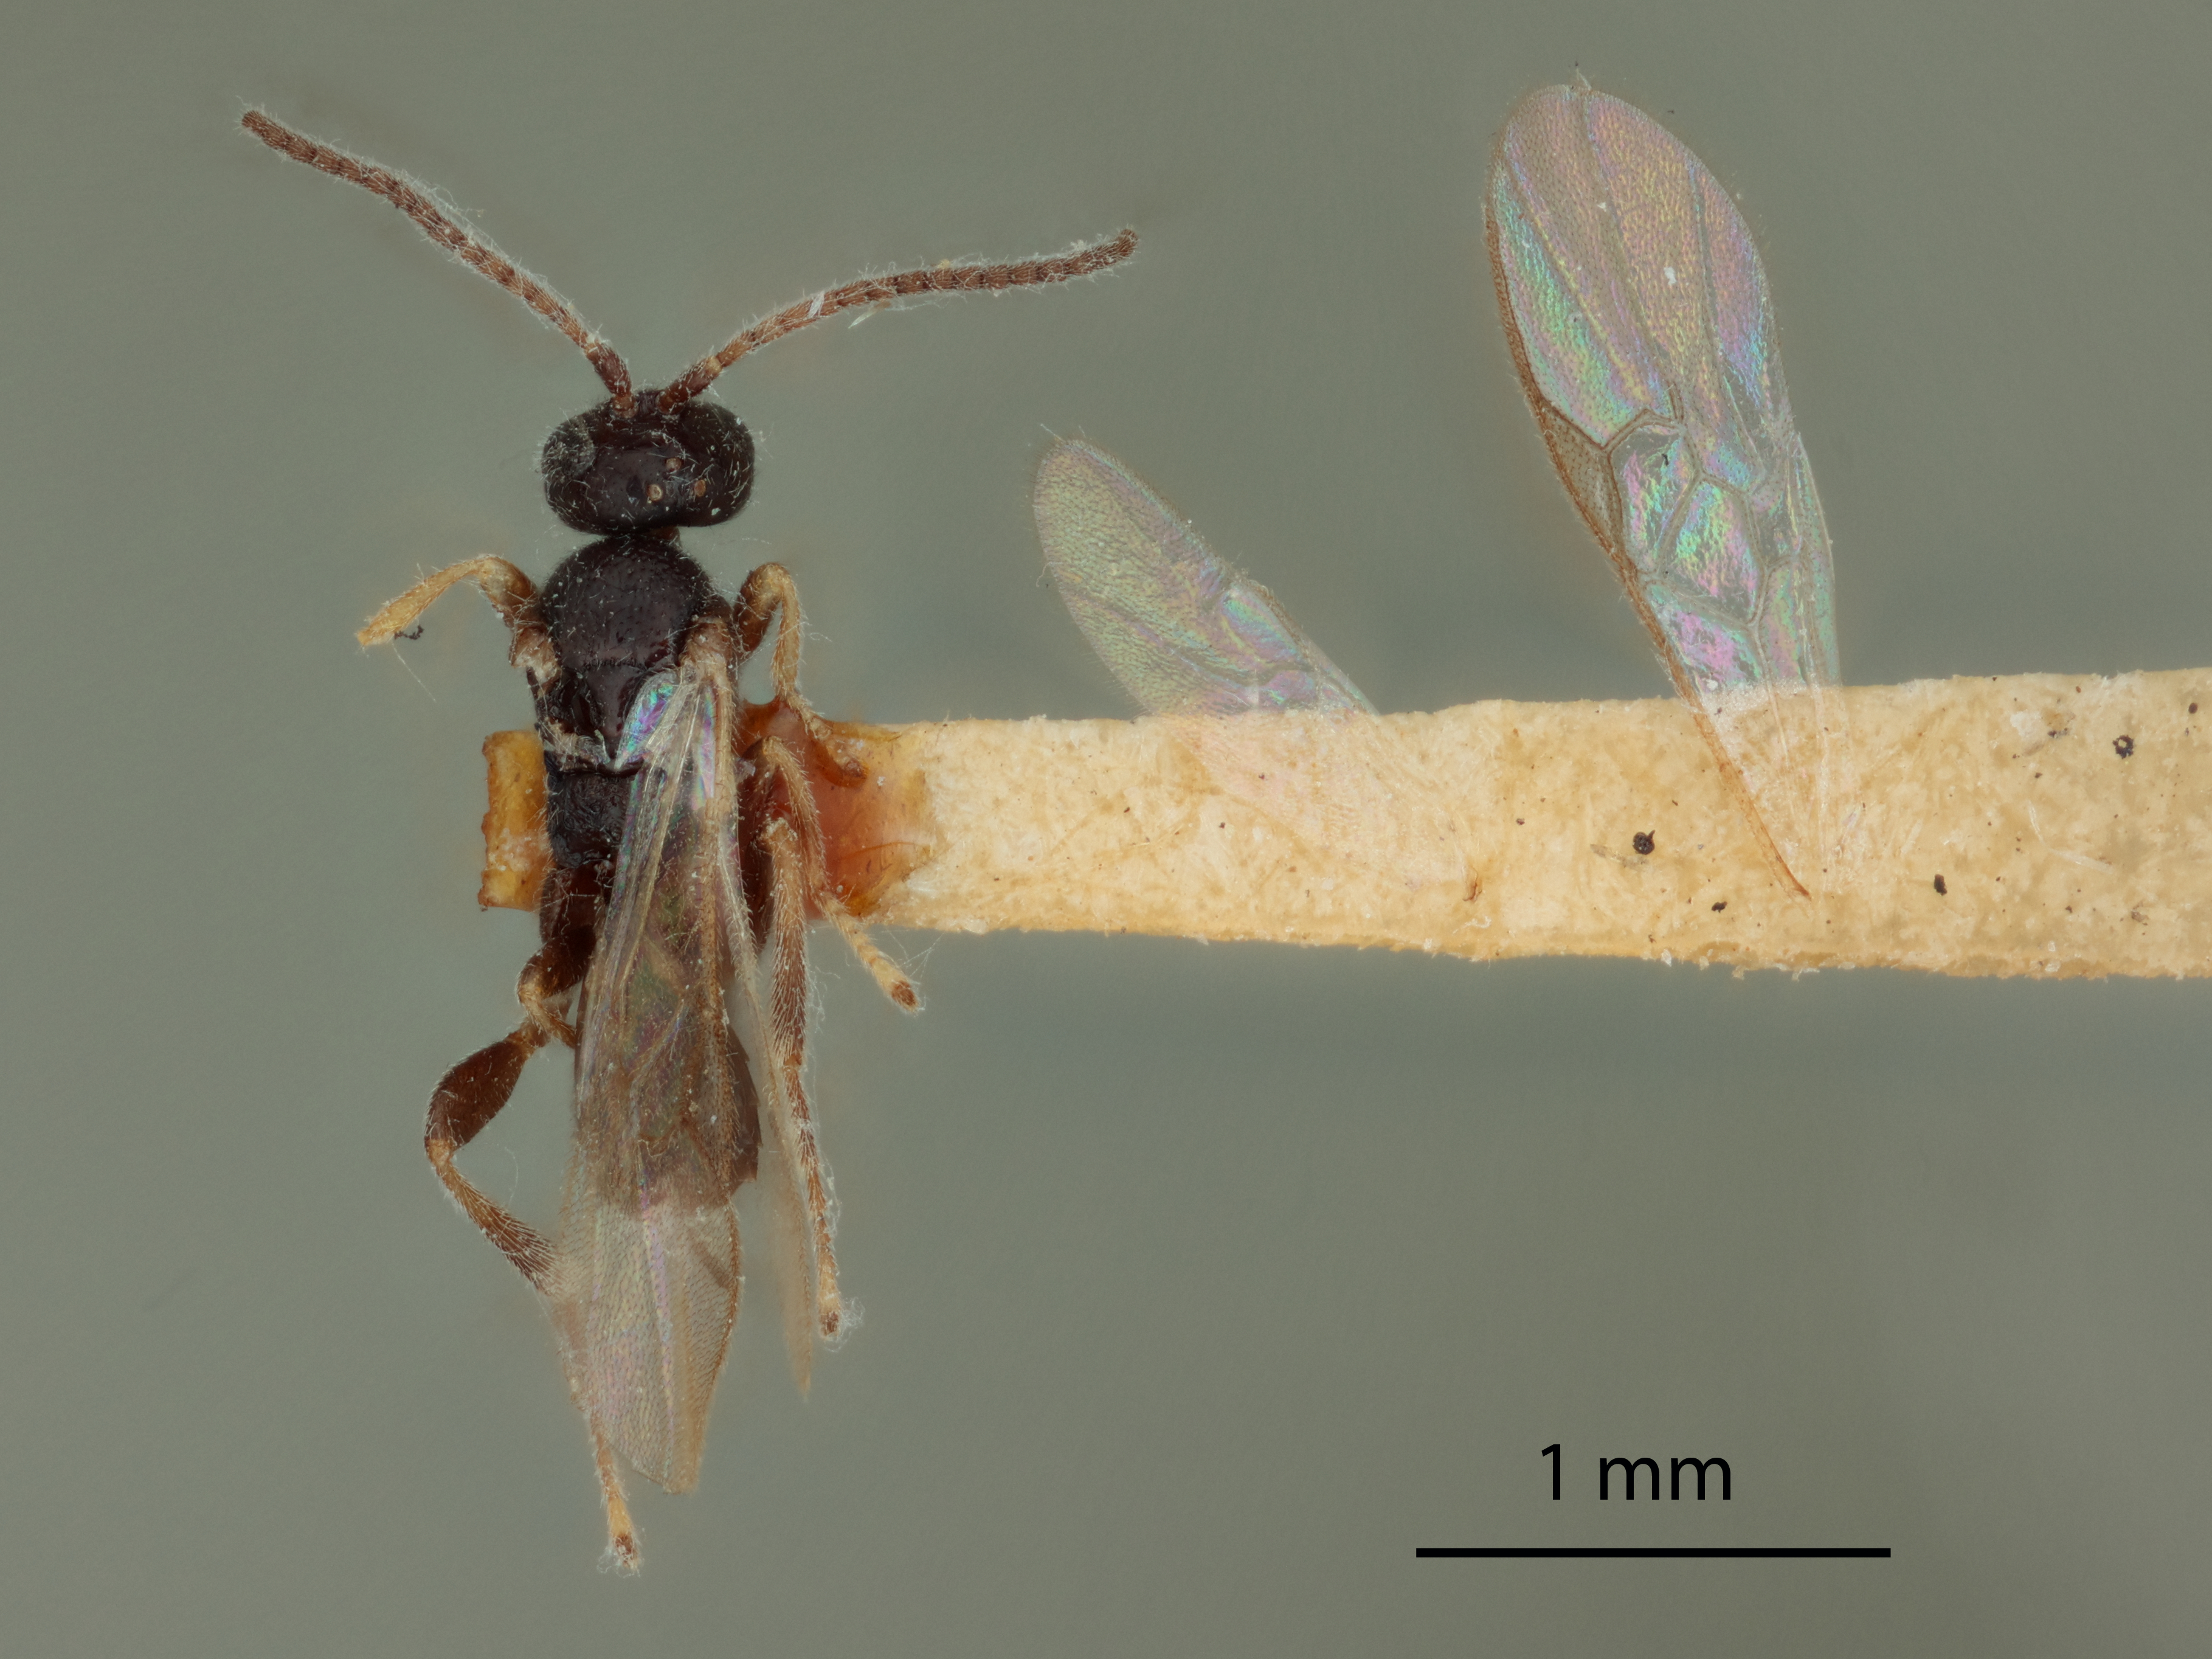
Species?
Apanteles angustibasis
